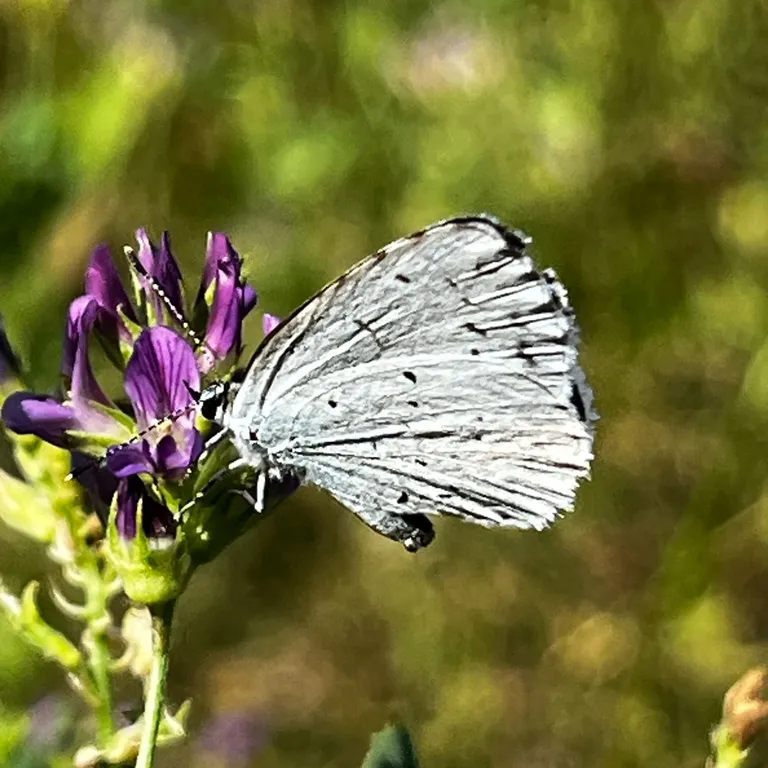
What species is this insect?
Celastrina argiolus
